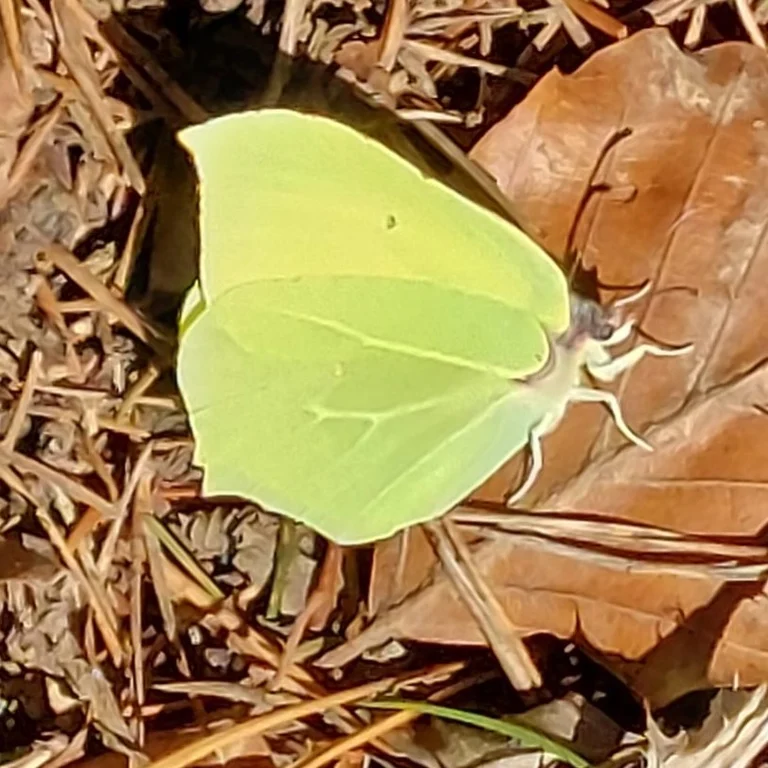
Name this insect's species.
Gonepteryx rhamni
